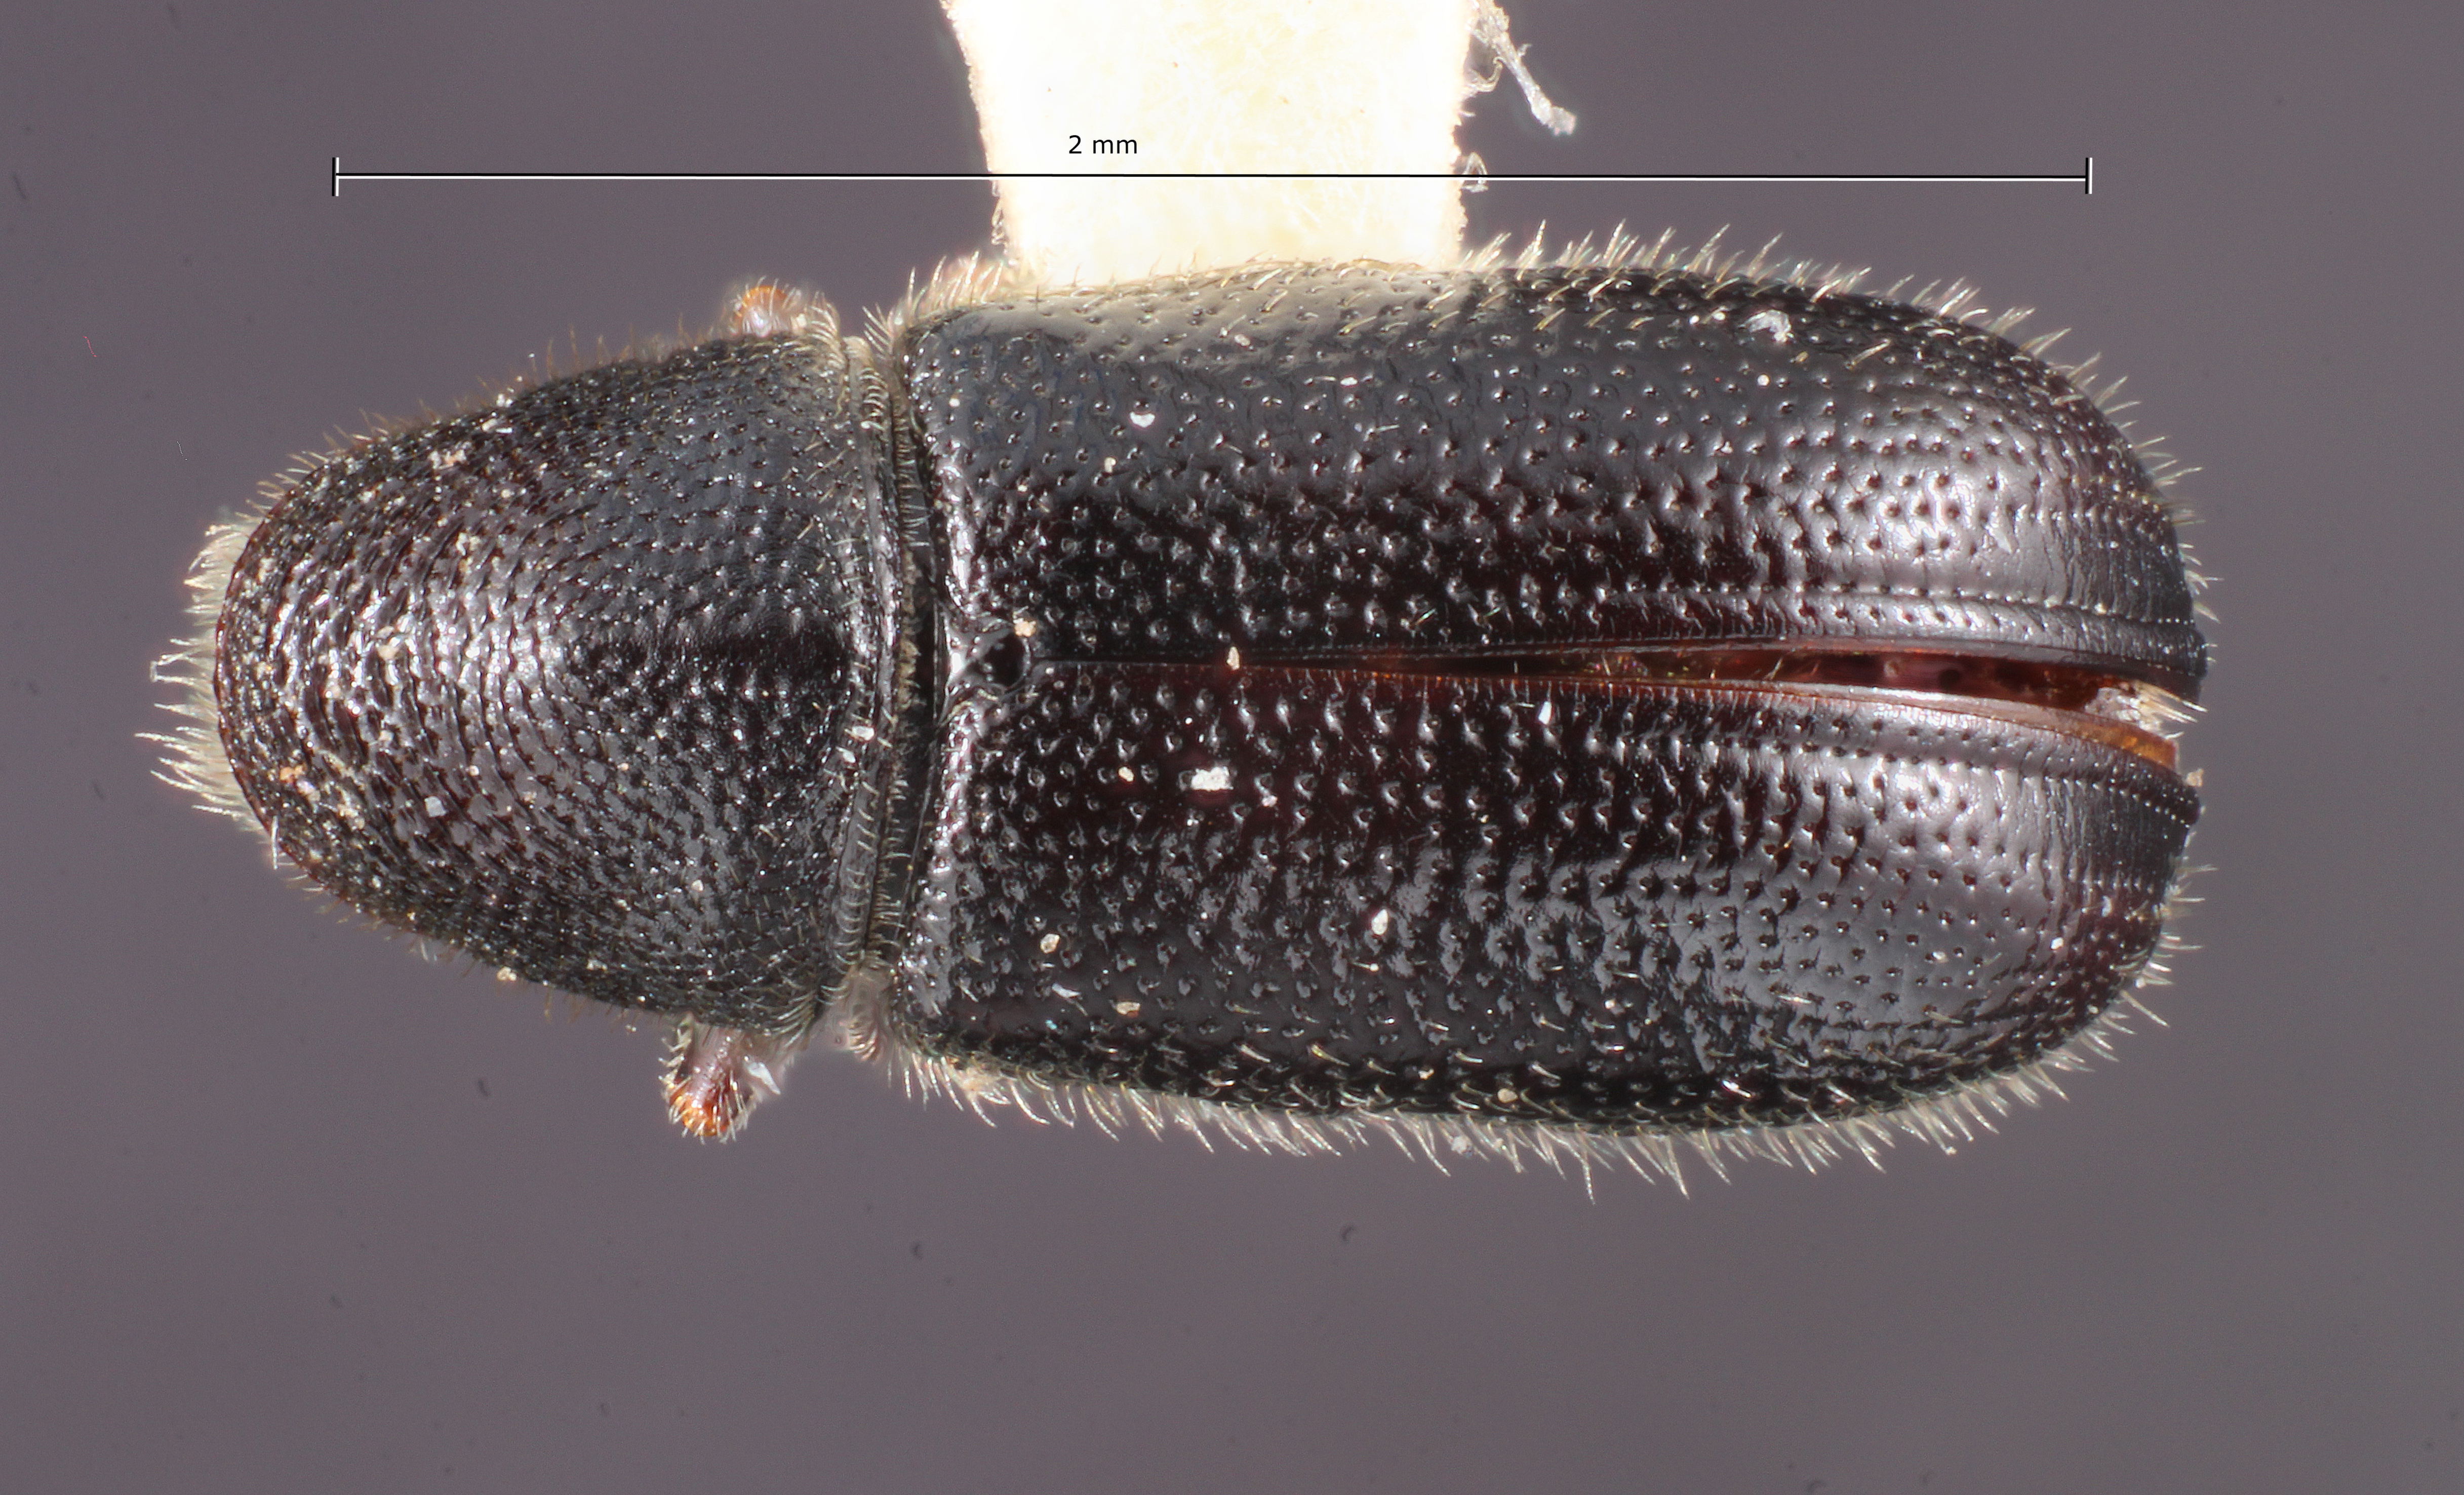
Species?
Pityophthorus aztecus
